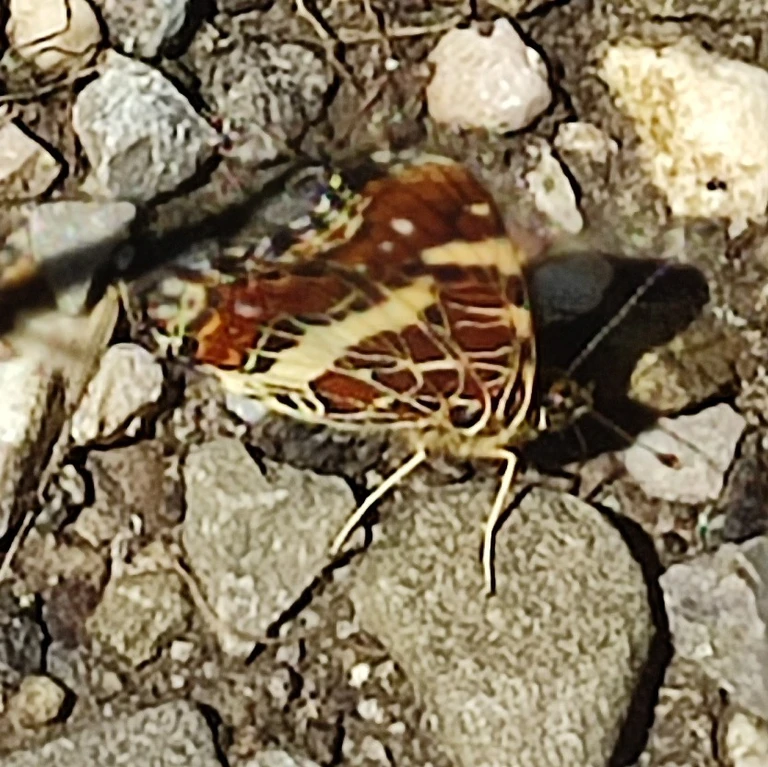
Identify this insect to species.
Araschnia levana
